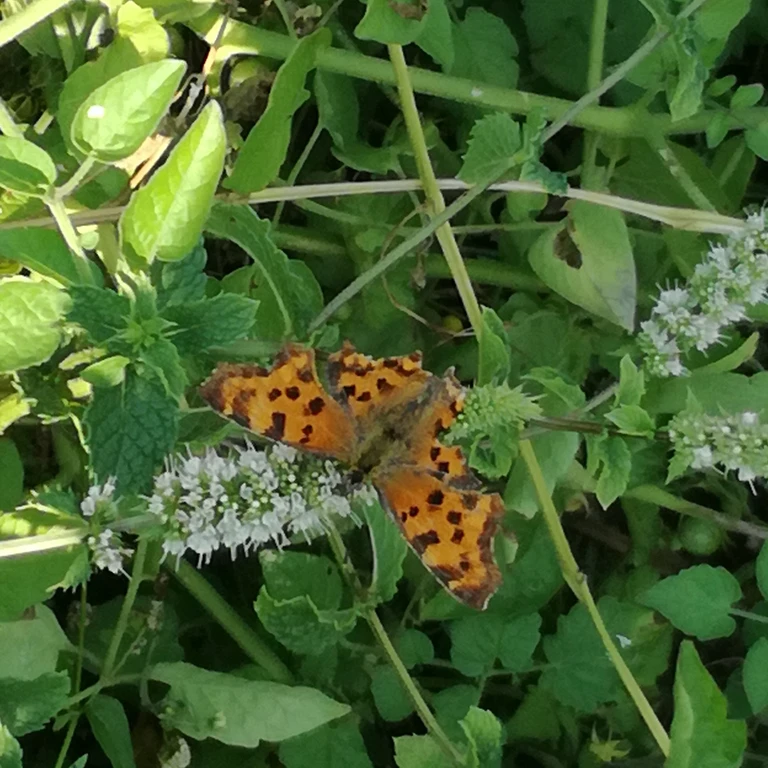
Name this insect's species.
Polygonia c-album
